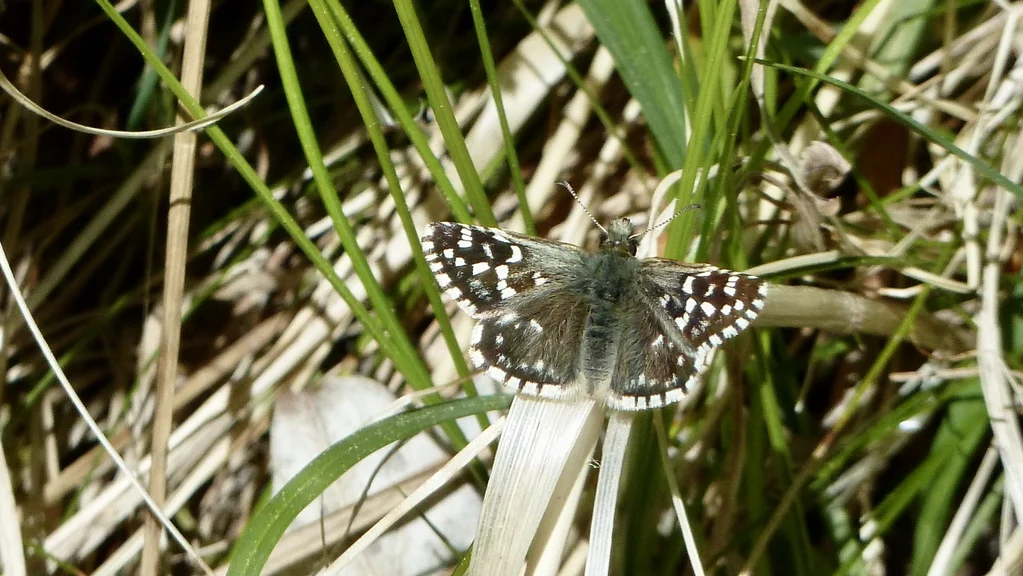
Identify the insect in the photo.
Pyrgus malvae
